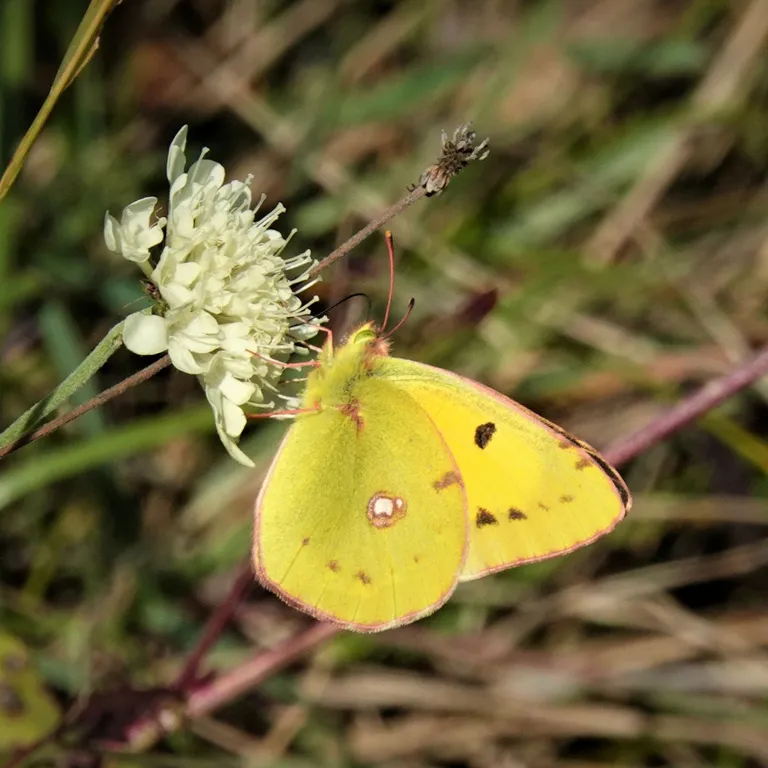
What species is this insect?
Colias croceus
